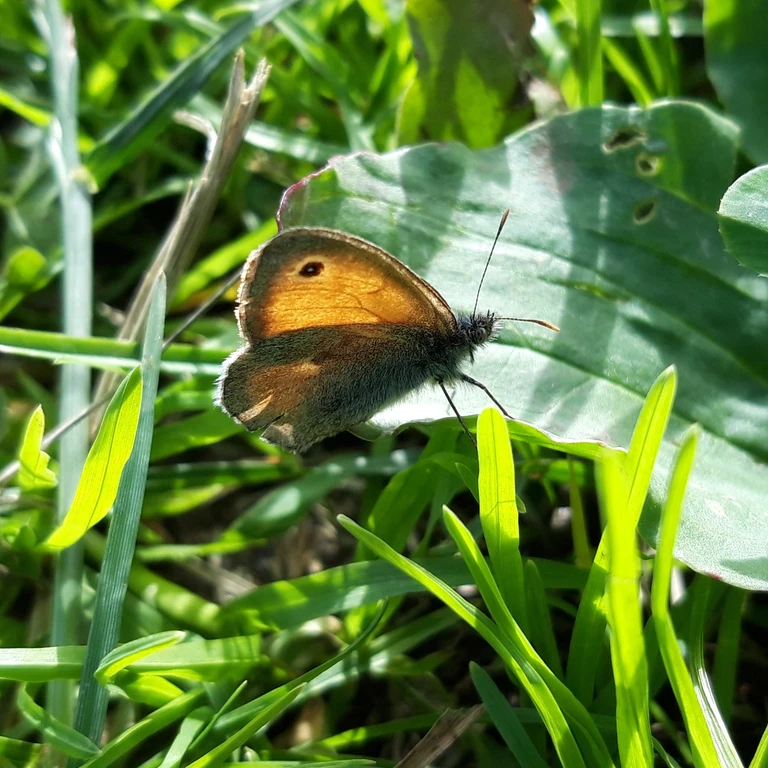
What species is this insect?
Coenonympha pamphilus
